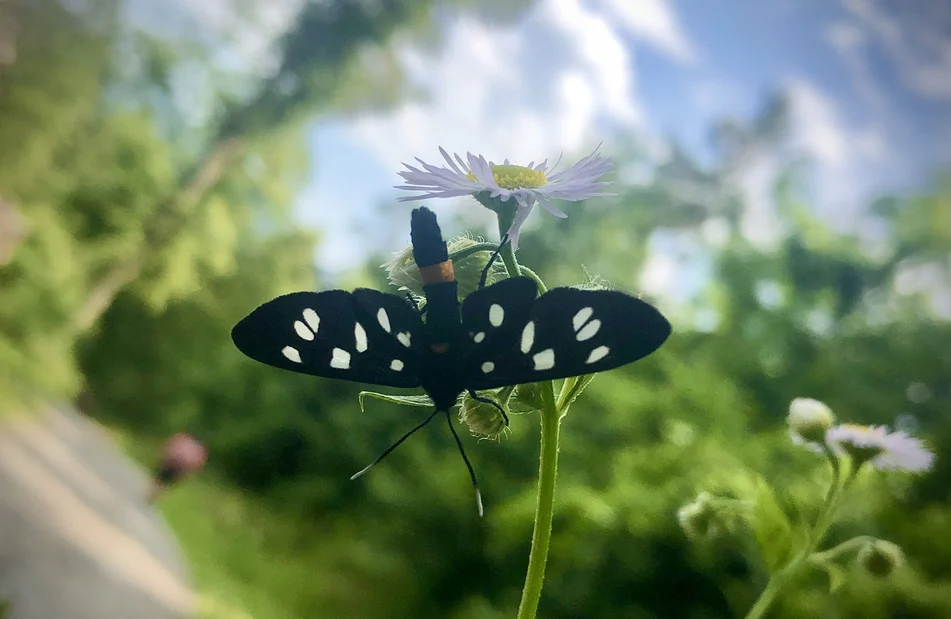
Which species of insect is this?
Amata phegea
